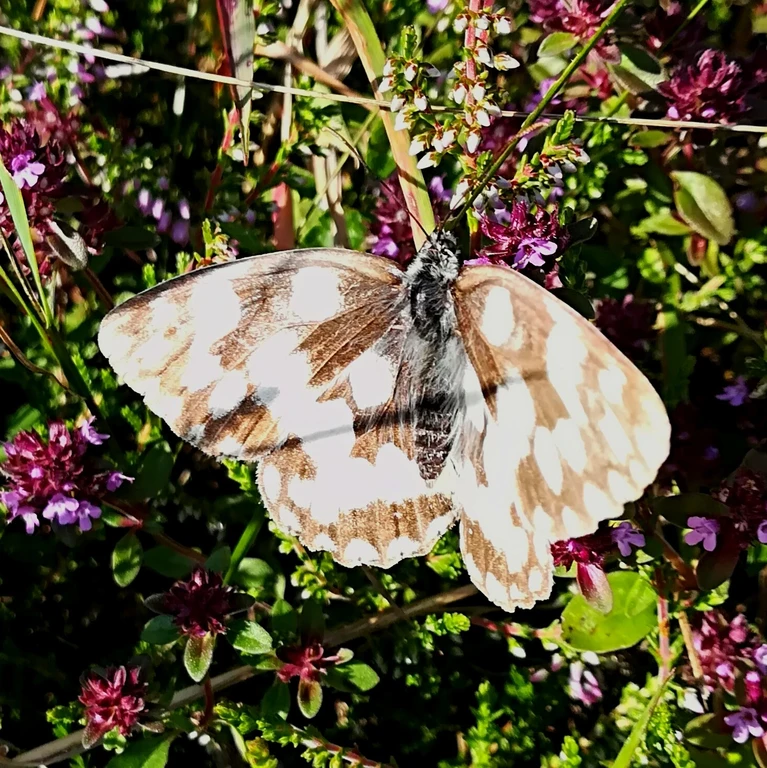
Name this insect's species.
Melanargia galathea
